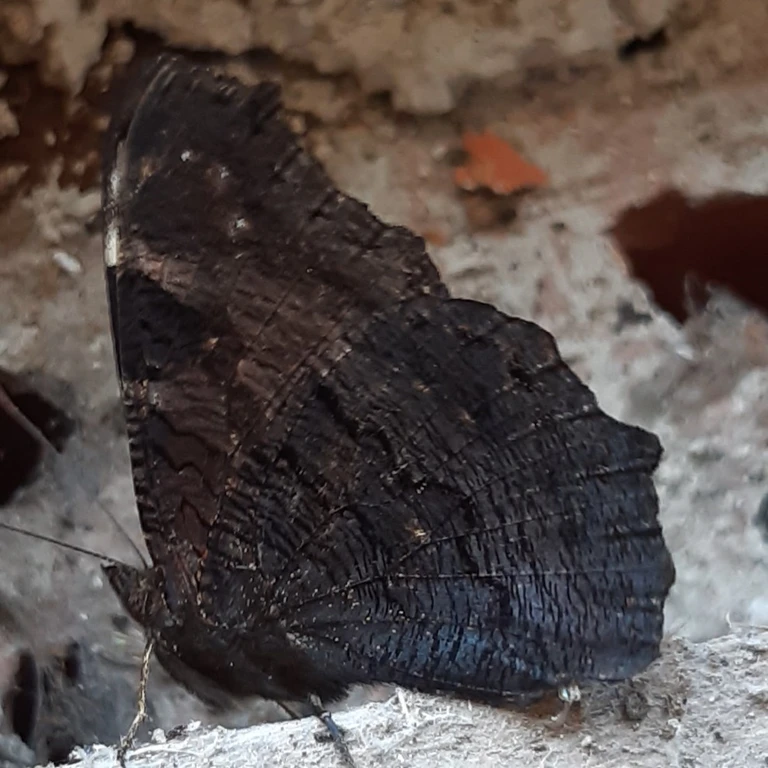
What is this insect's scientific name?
Aglais io
